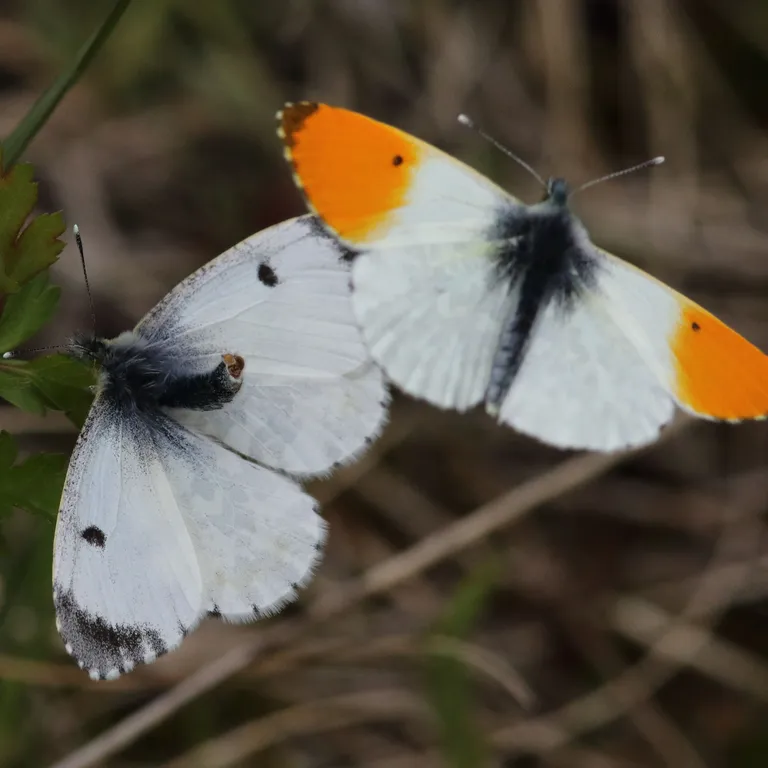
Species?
Anthocharis cardamines
